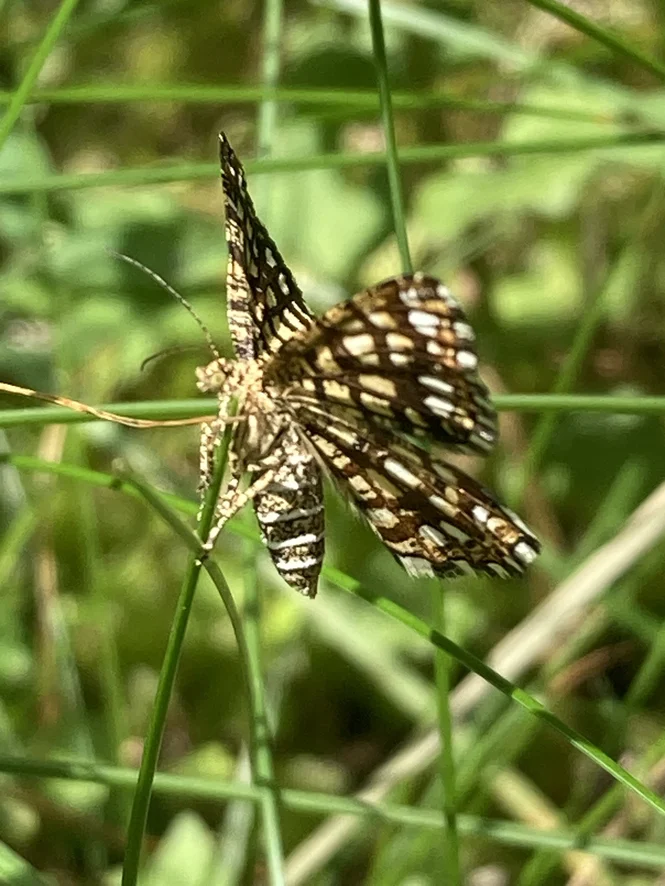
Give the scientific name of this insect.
Chiasmia clathrata
